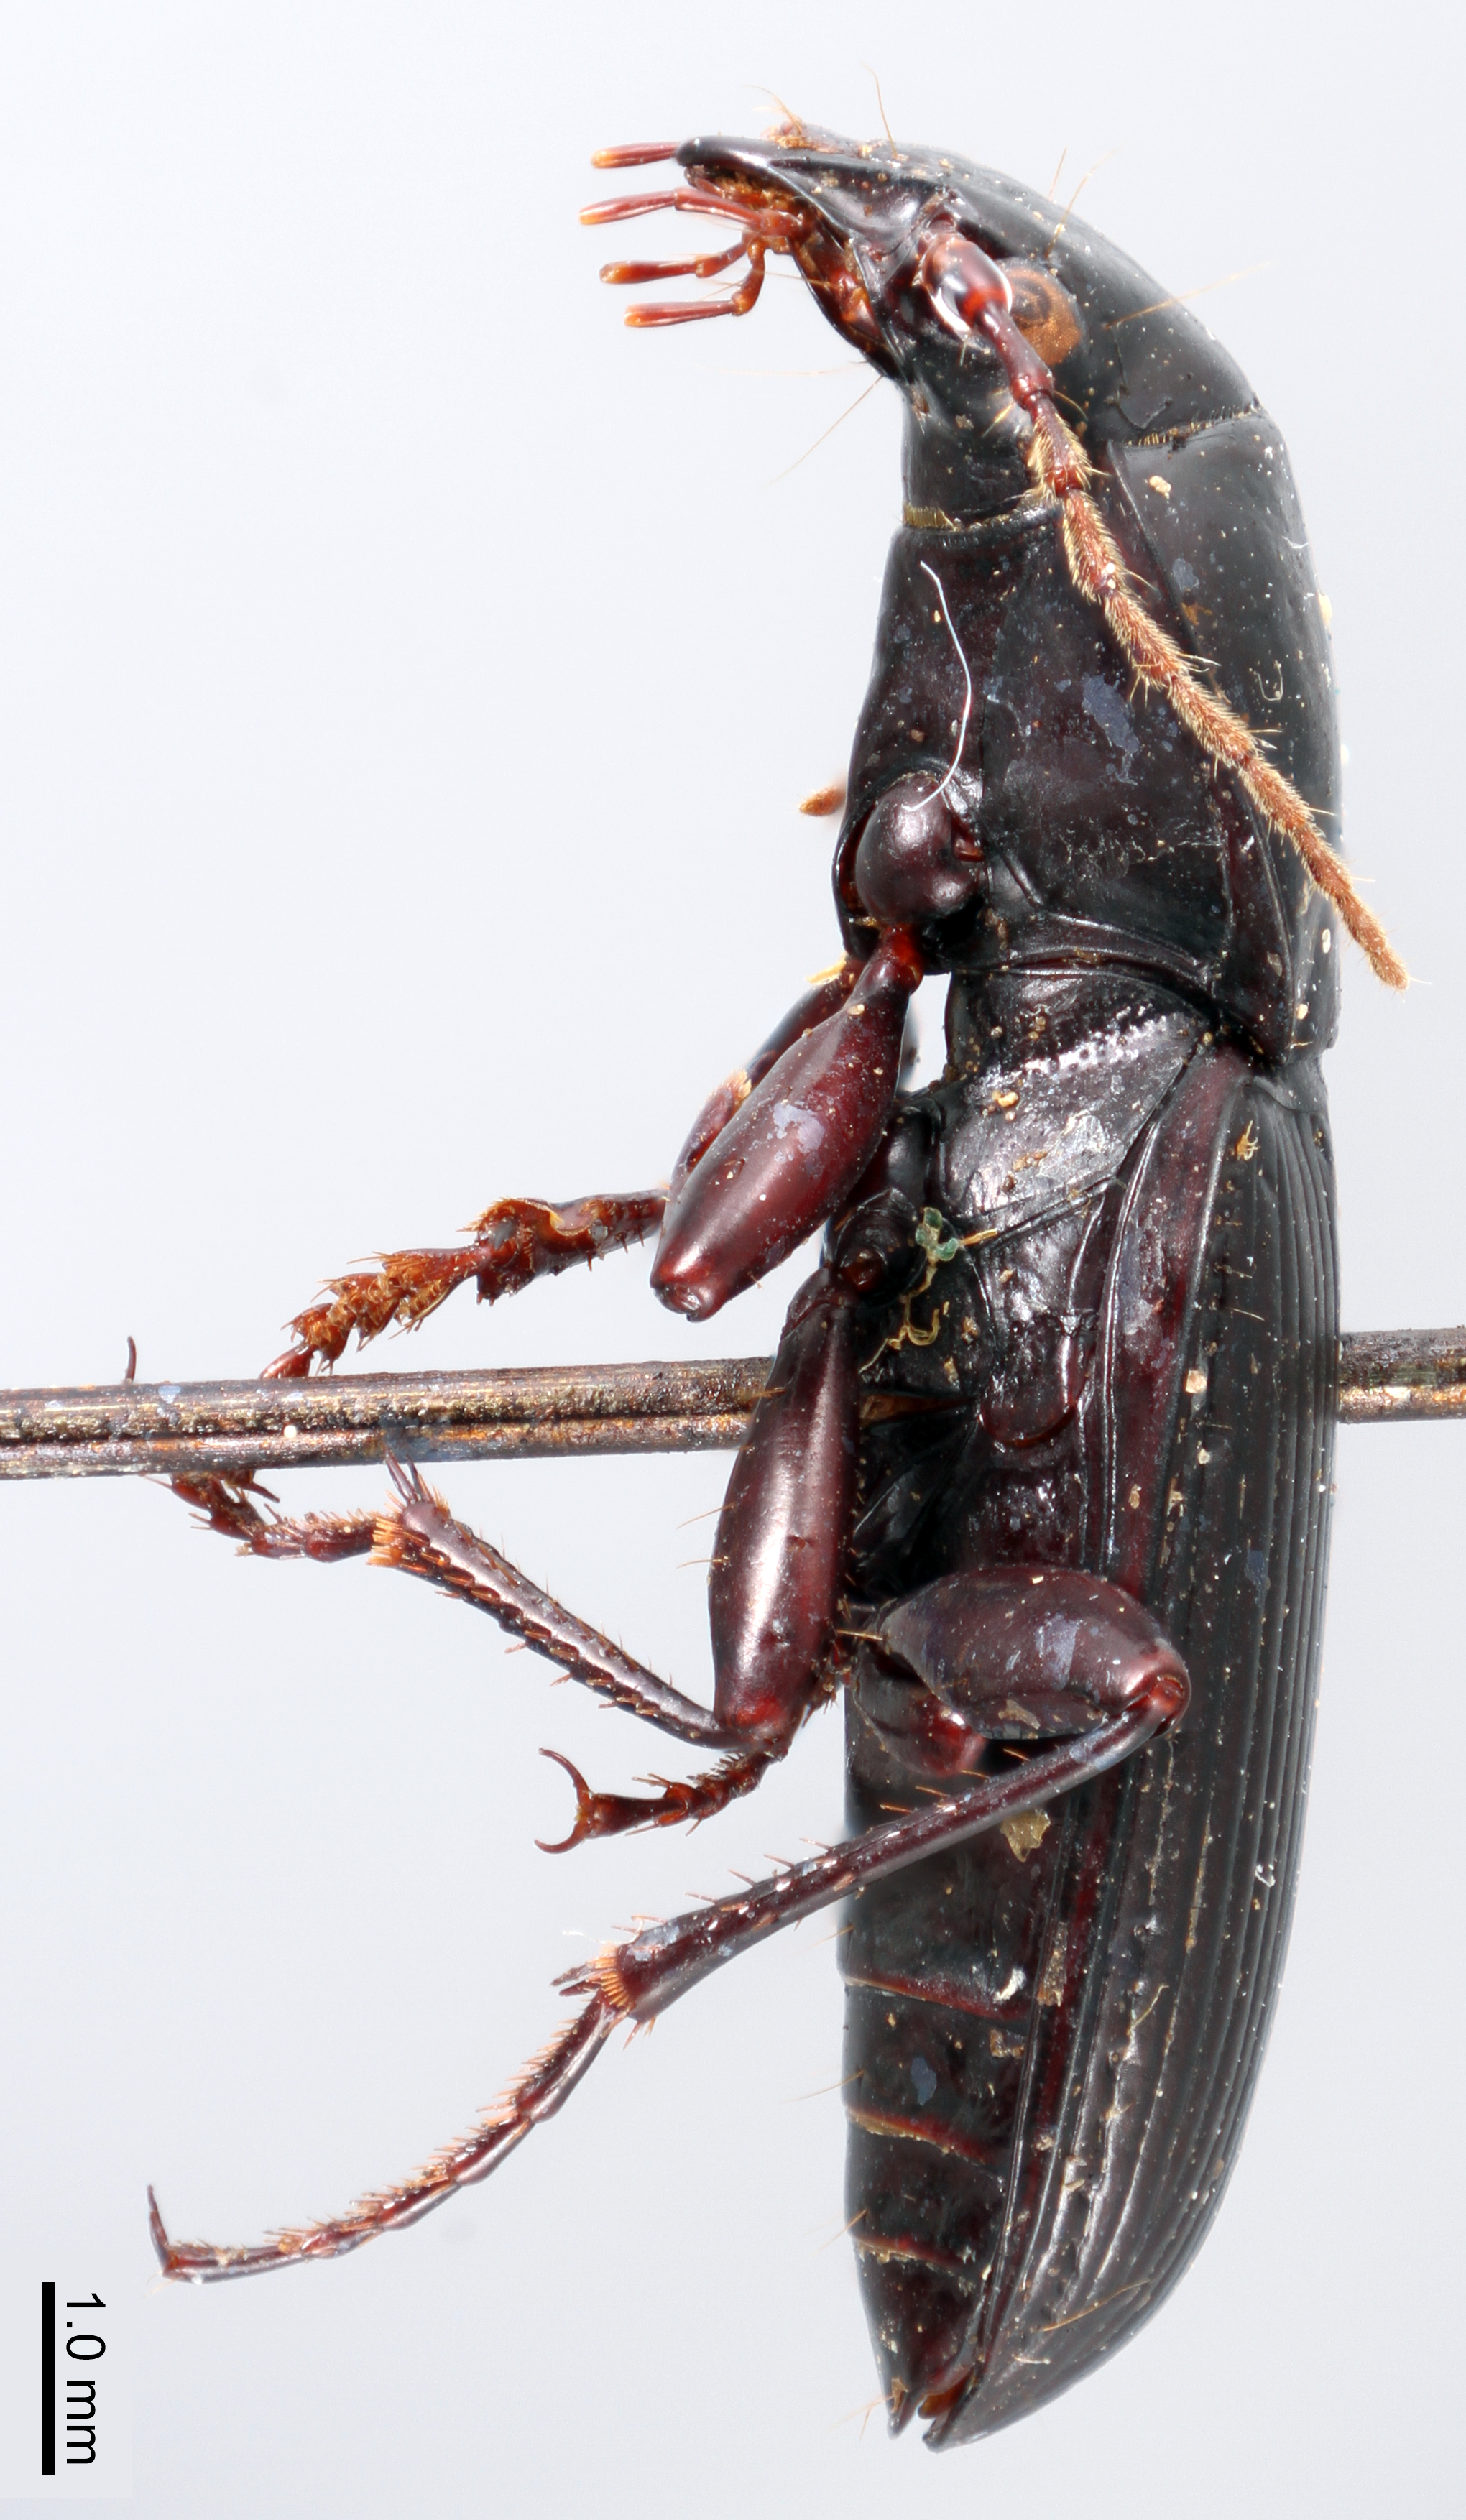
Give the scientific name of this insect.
Hypherpes protensiformis (also Pterostichus protensiformis)
